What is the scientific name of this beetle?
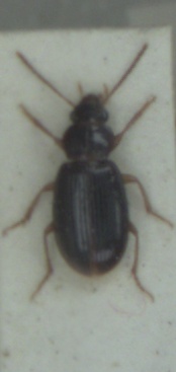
Bradycellus sharpi
